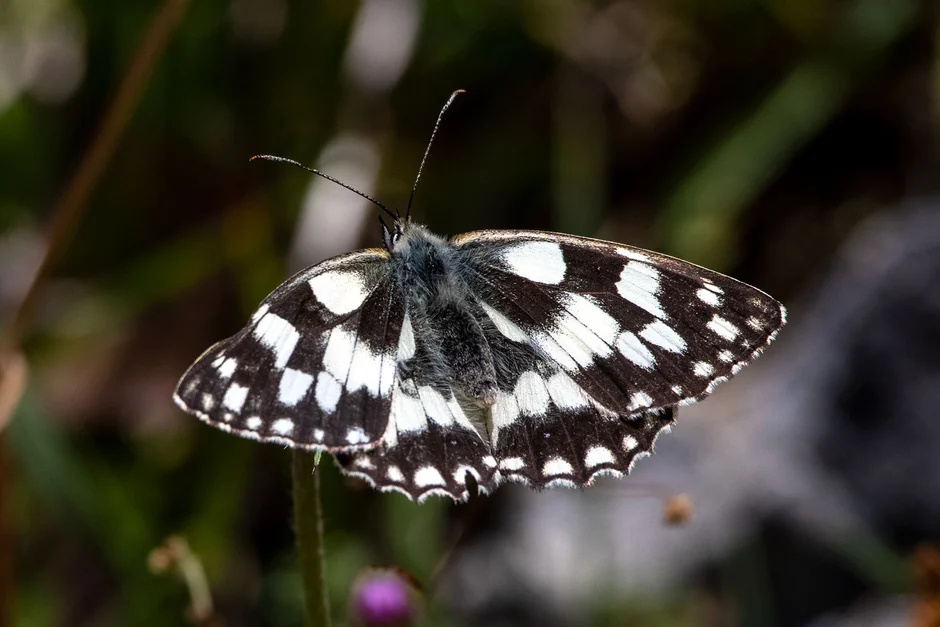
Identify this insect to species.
Melanargia galathea
